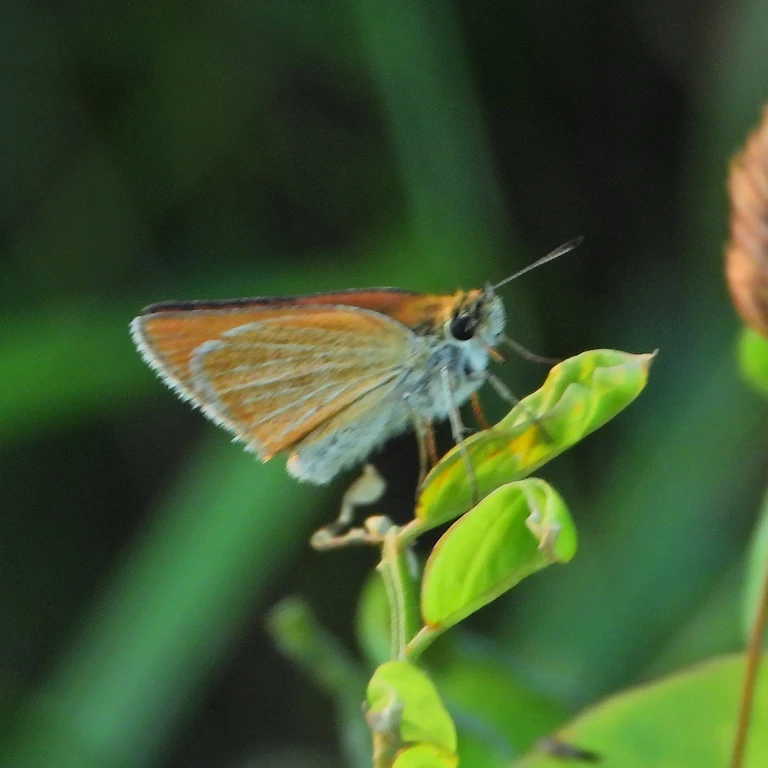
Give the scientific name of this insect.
Thymelicus lineola
